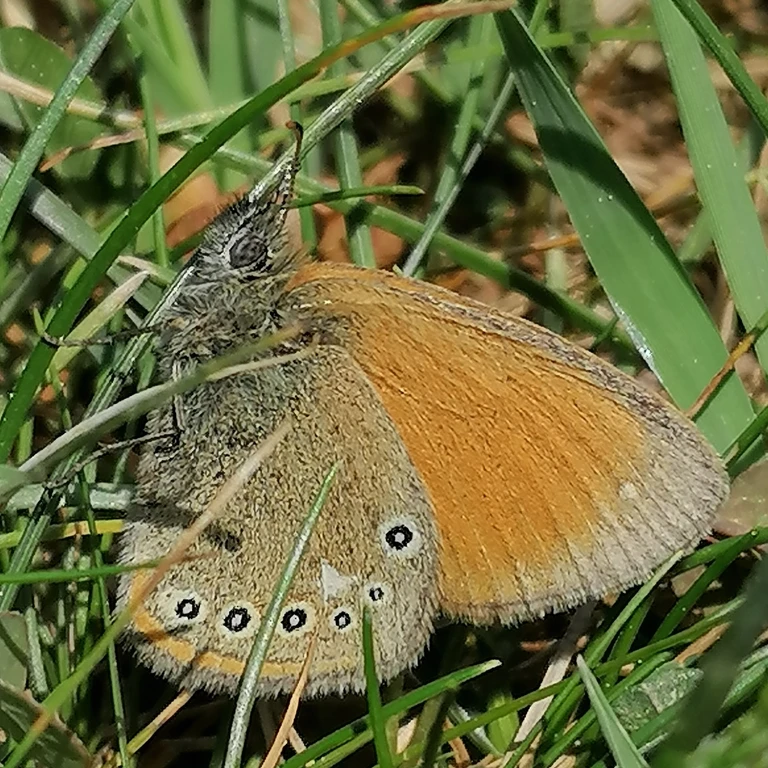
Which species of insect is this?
Coenonympha glycerion (also Coenonympha iphis)
